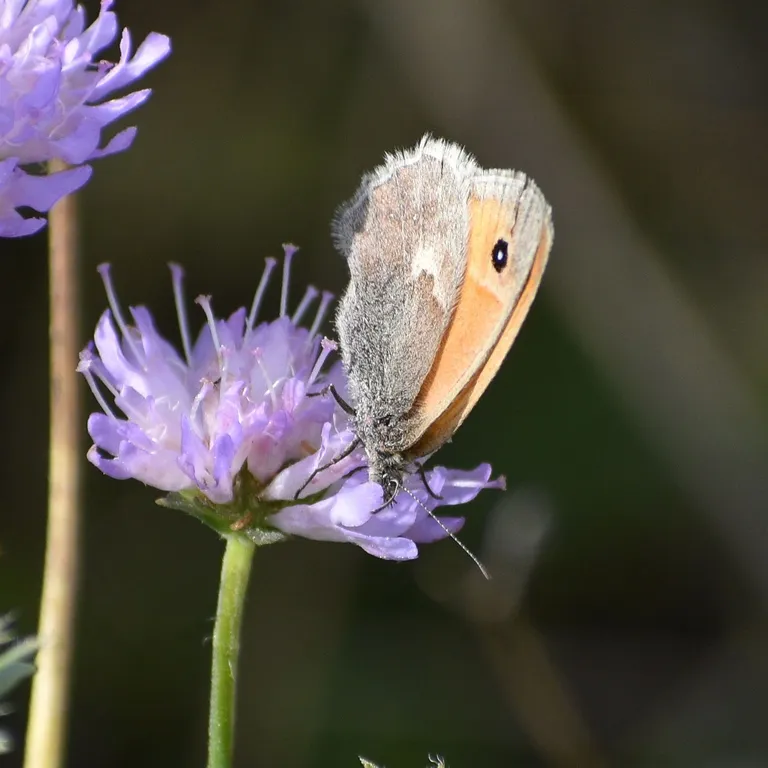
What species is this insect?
Coenonympha pamphilus
